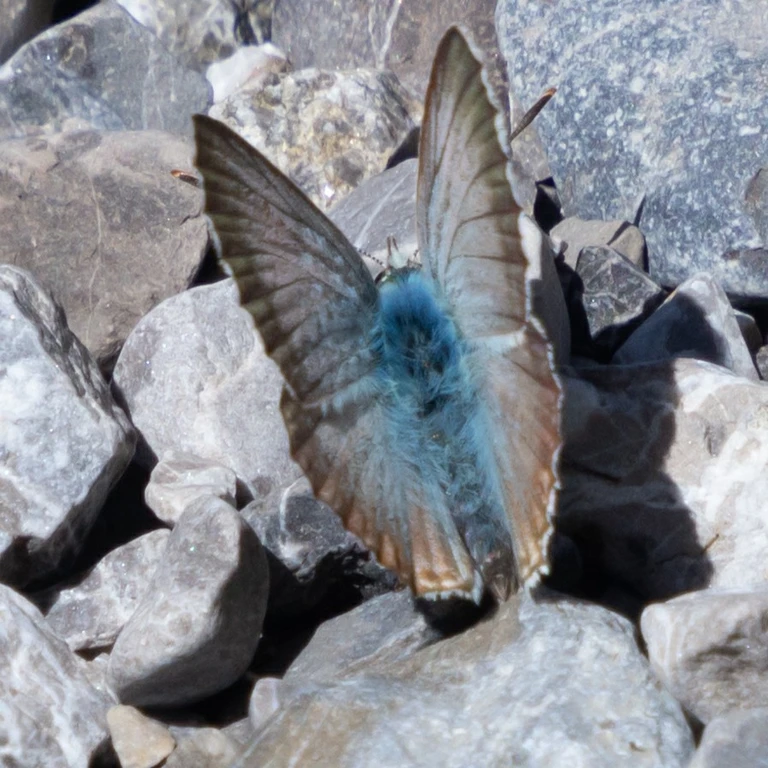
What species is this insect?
Lysandra coridon
